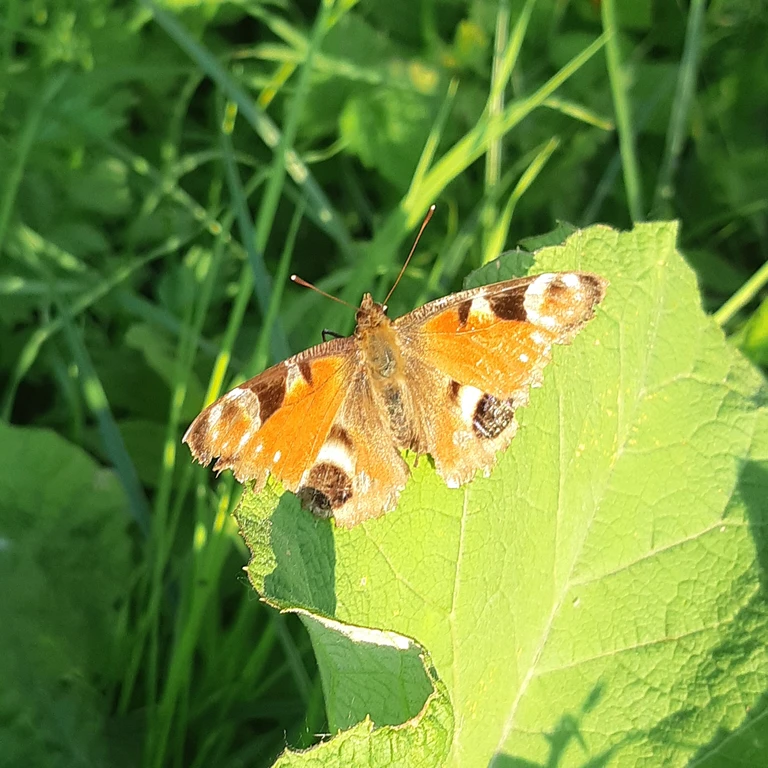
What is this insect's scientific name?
Aglais io
